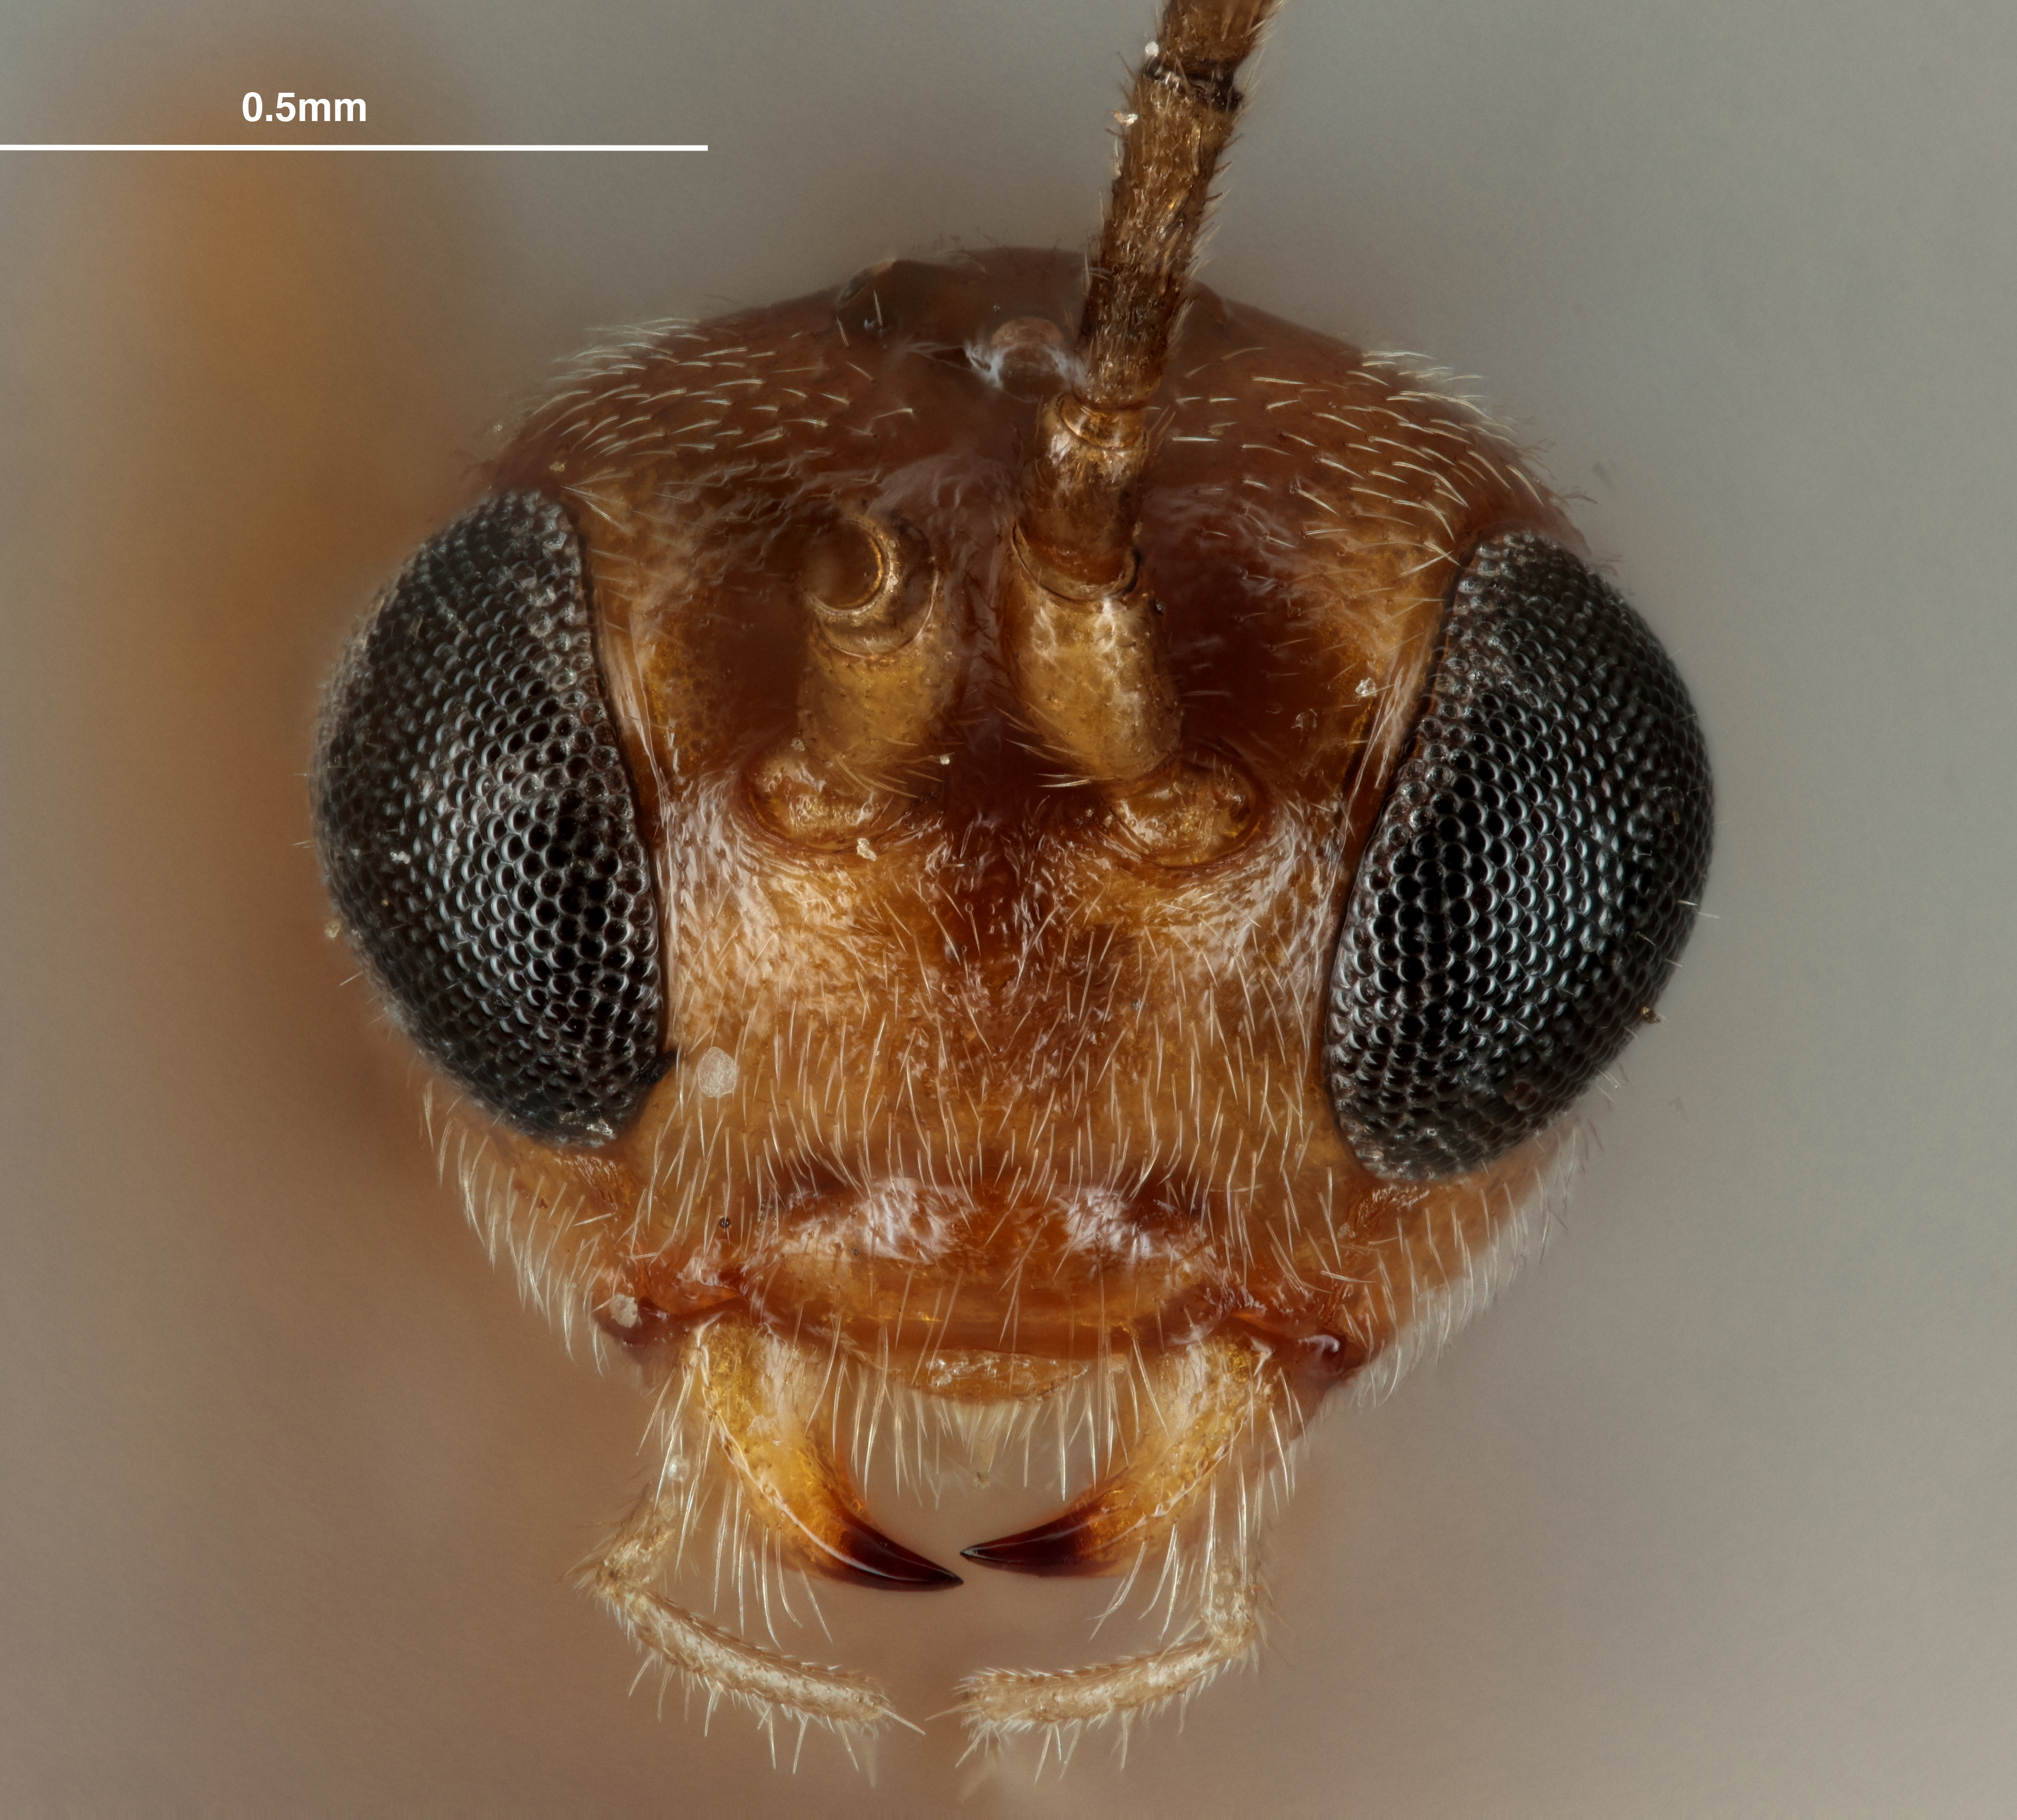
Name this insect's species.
Meteorus hypophloei
